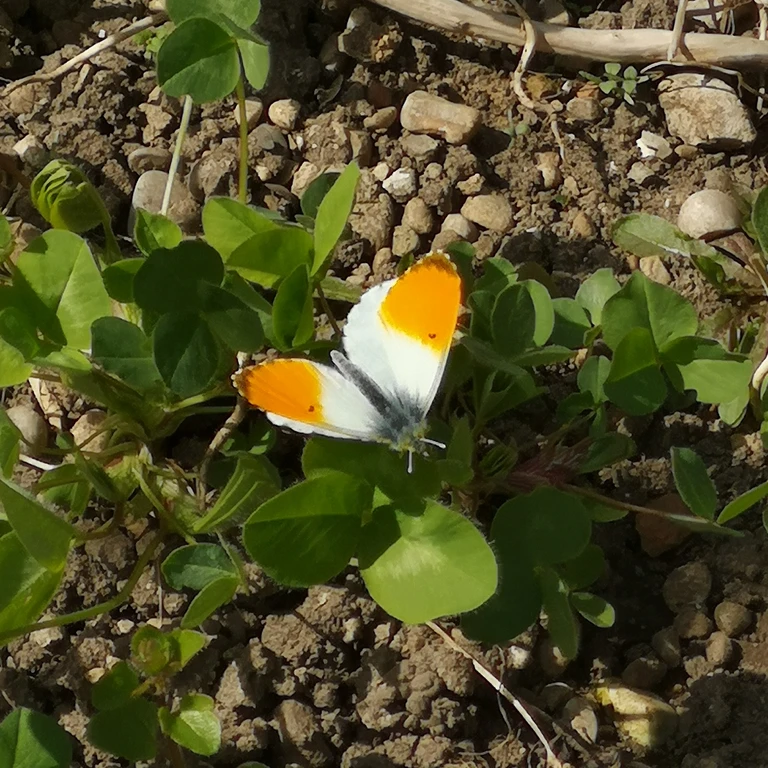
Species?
Anthocharis cardamines
